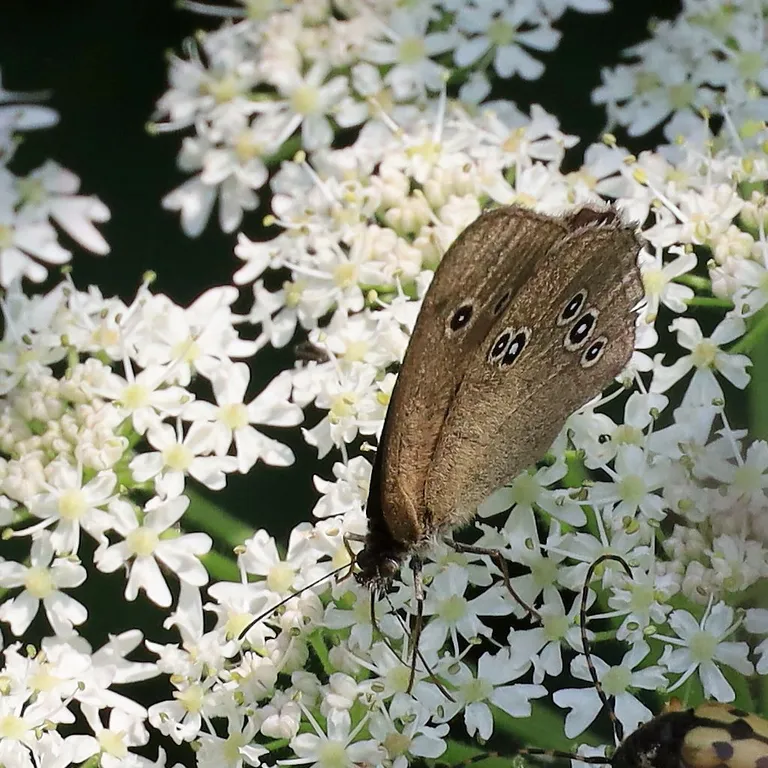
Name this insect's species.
Aphantopus hyperantus
